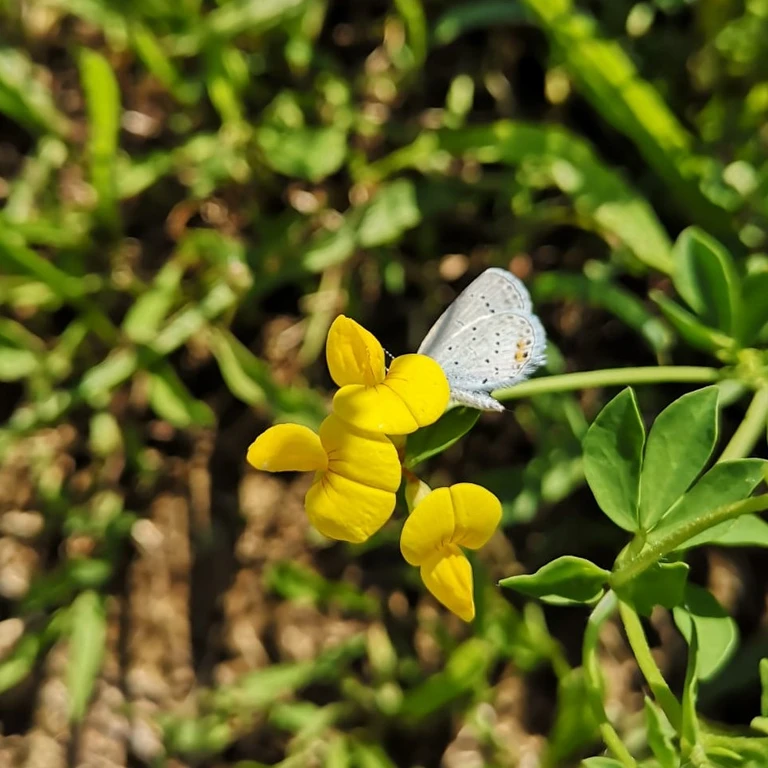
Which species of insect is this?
Cupido argiades (also Elkalyce argiades)
